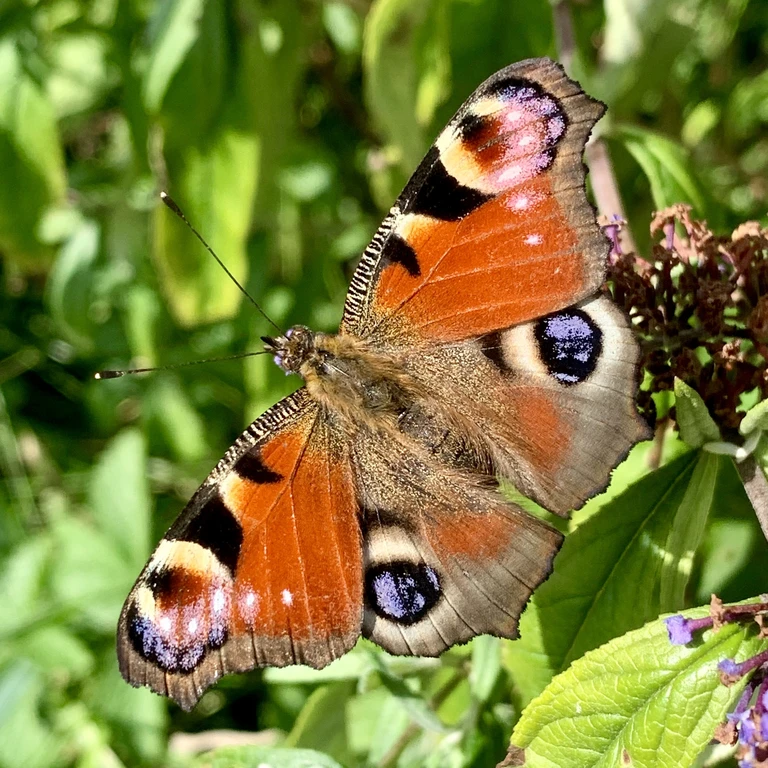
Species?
Aglais io
